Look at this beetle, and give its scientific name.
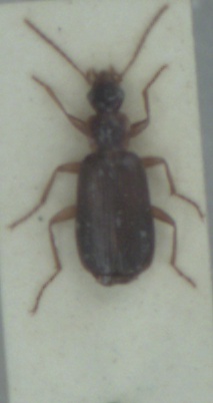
Dromius agilis
